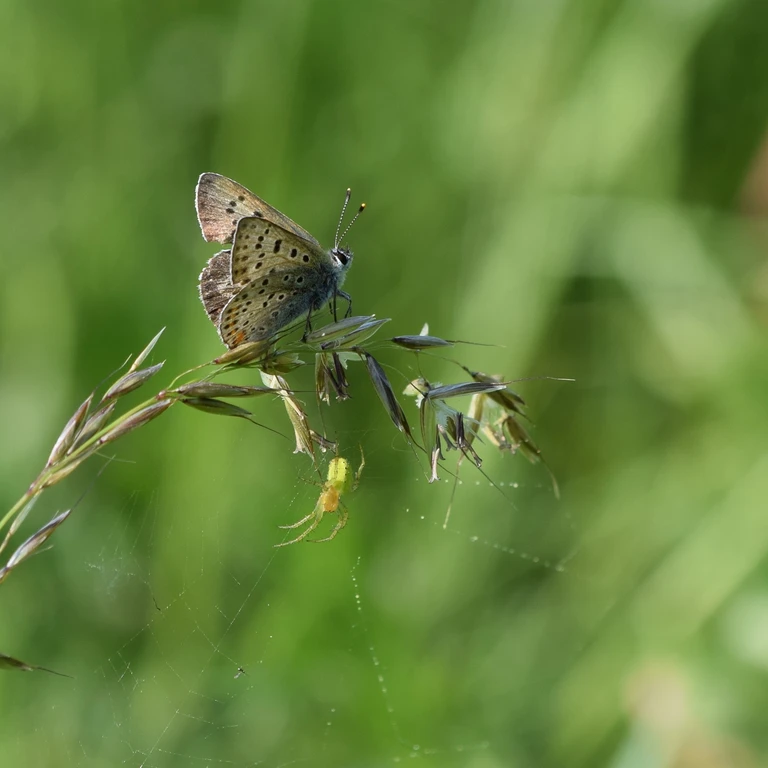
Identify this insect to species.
Lycaena tityrus (also Loweia tityrus)
